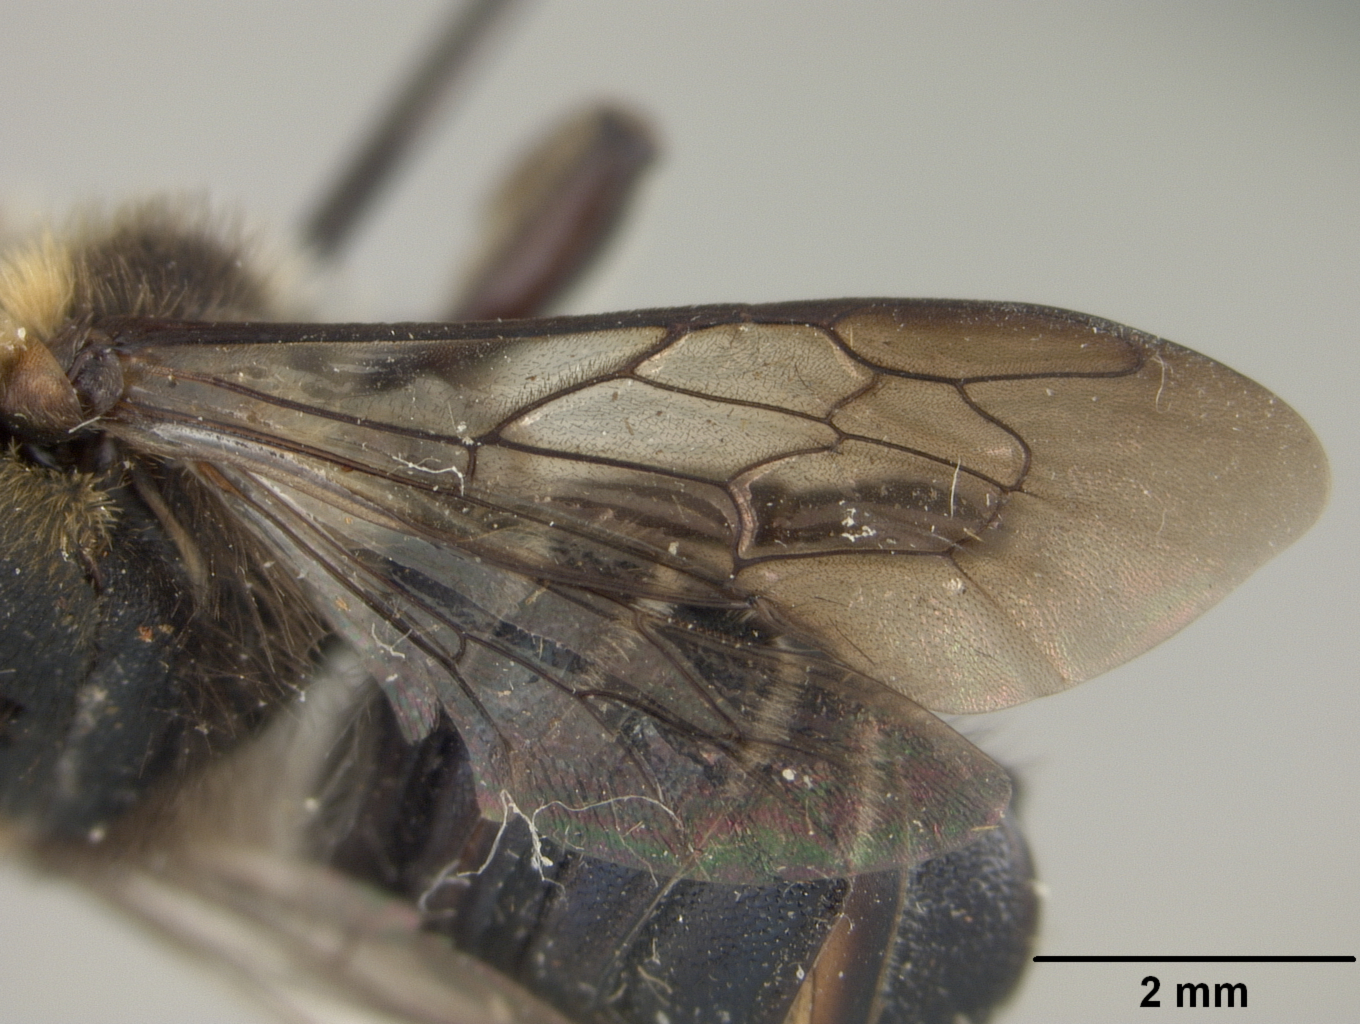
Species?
Megachile kohtaoensis
